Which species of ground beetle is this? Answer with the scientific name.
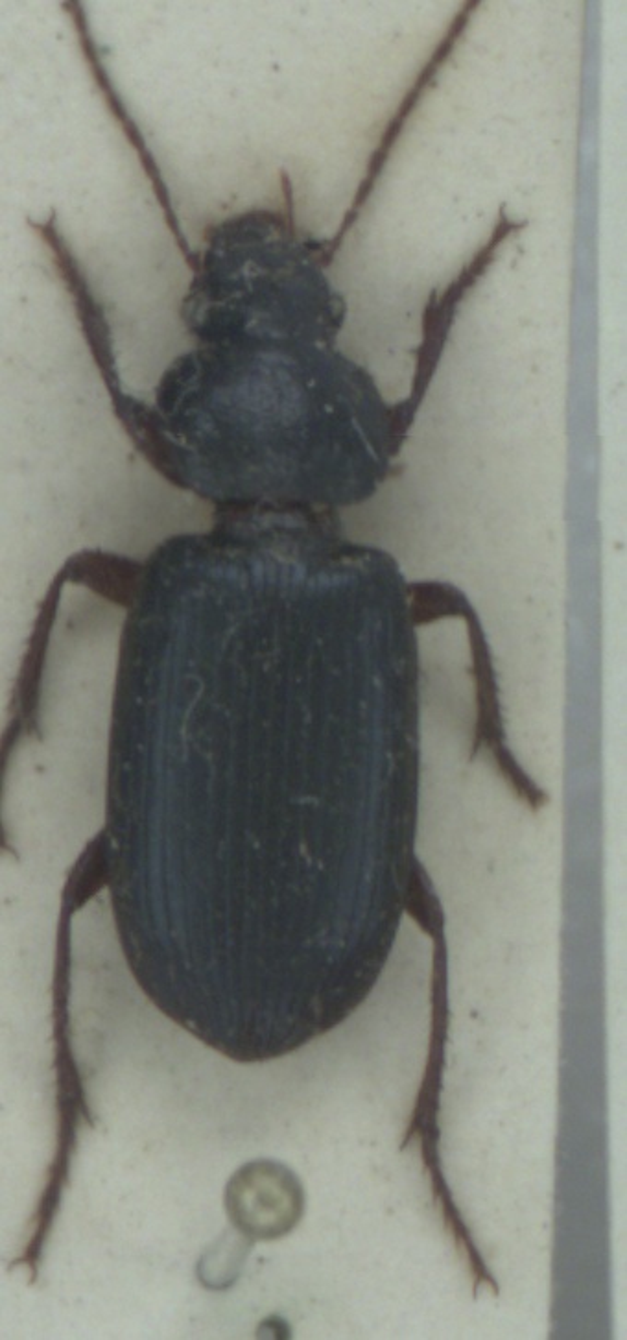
Ophonus ardosiacus
